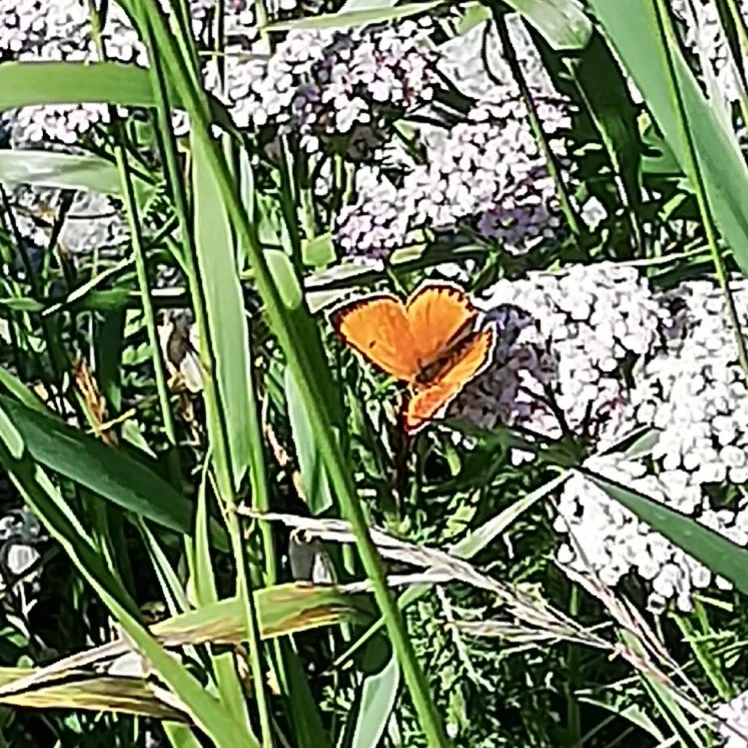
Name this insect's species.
Lycaena virgaureae
